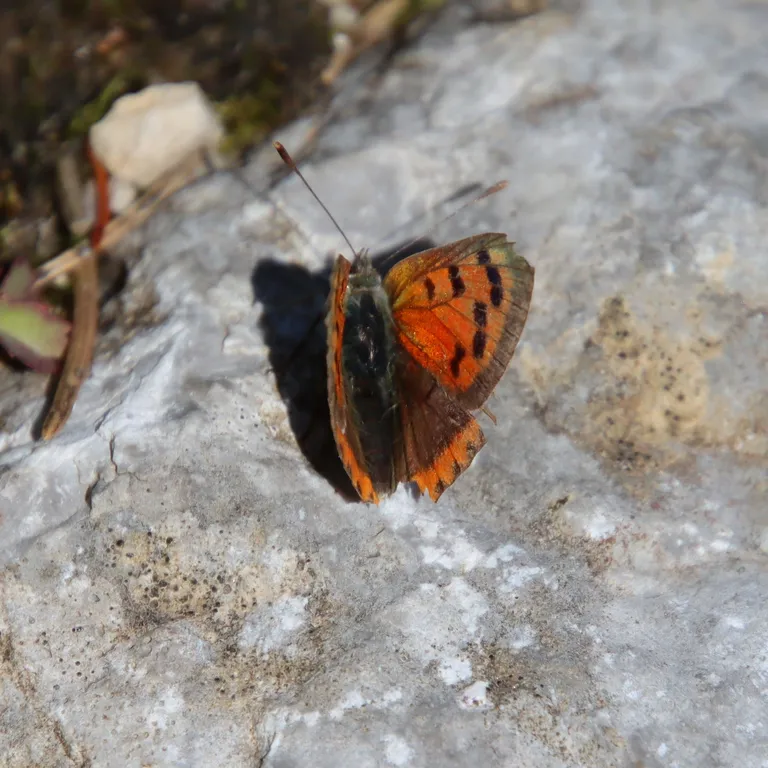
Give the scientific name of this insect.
Lycaena phlaeas
